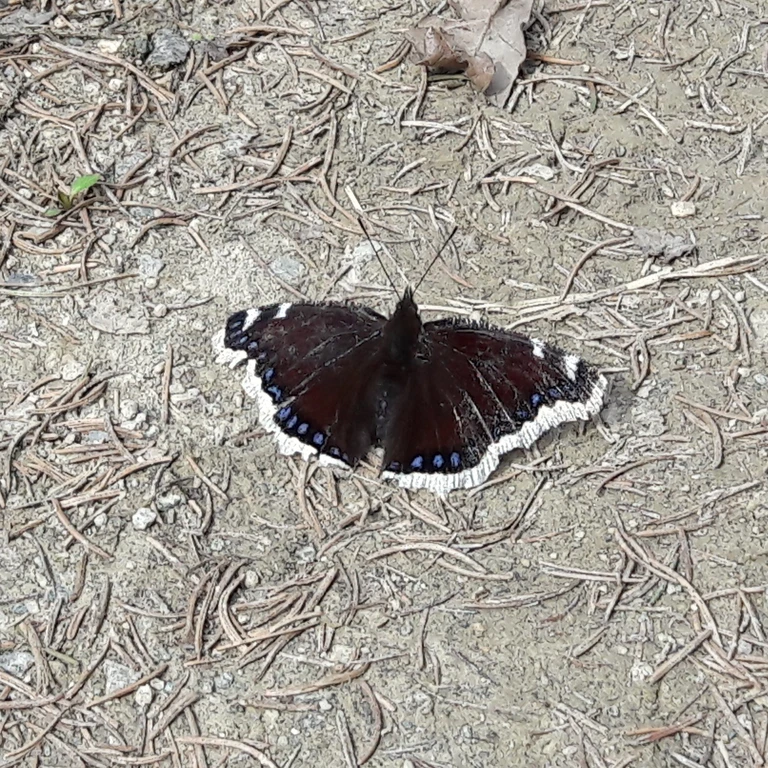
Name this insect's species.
Nymphalis antiopa
